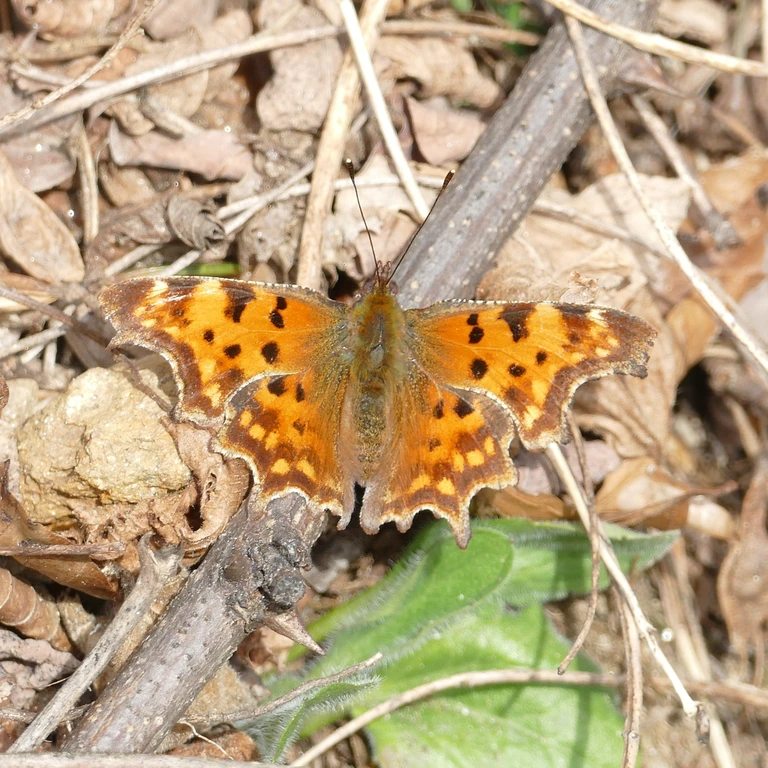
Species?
Polygonia c-album
